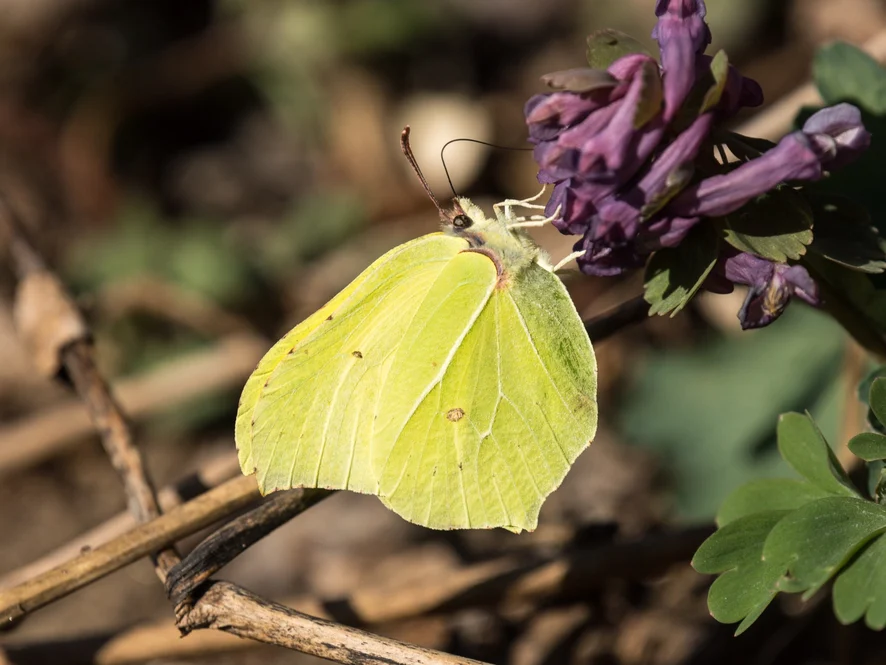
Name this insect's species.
Gonepteryx rhamni
